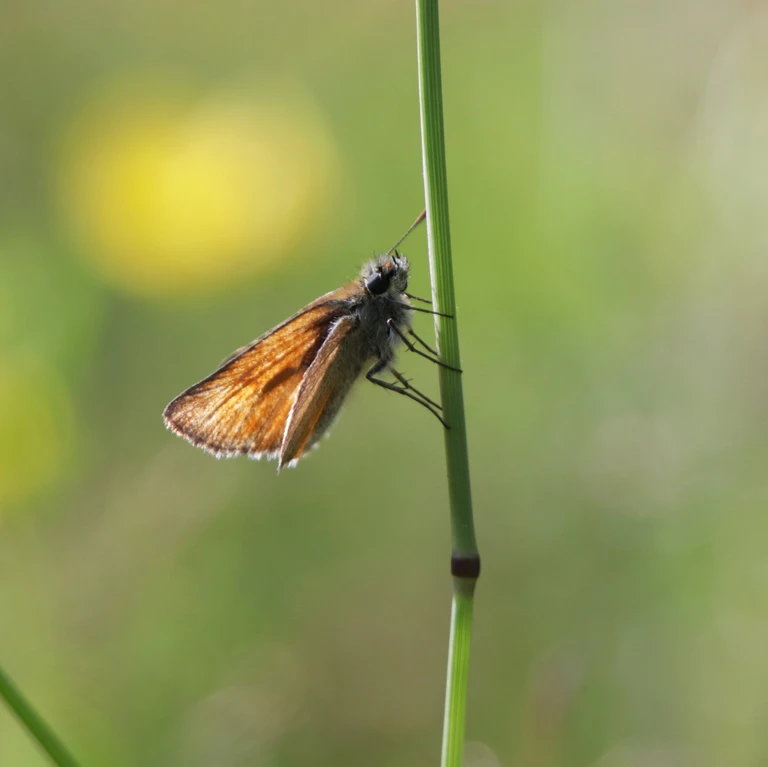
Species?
Thymelicus sylvestris
